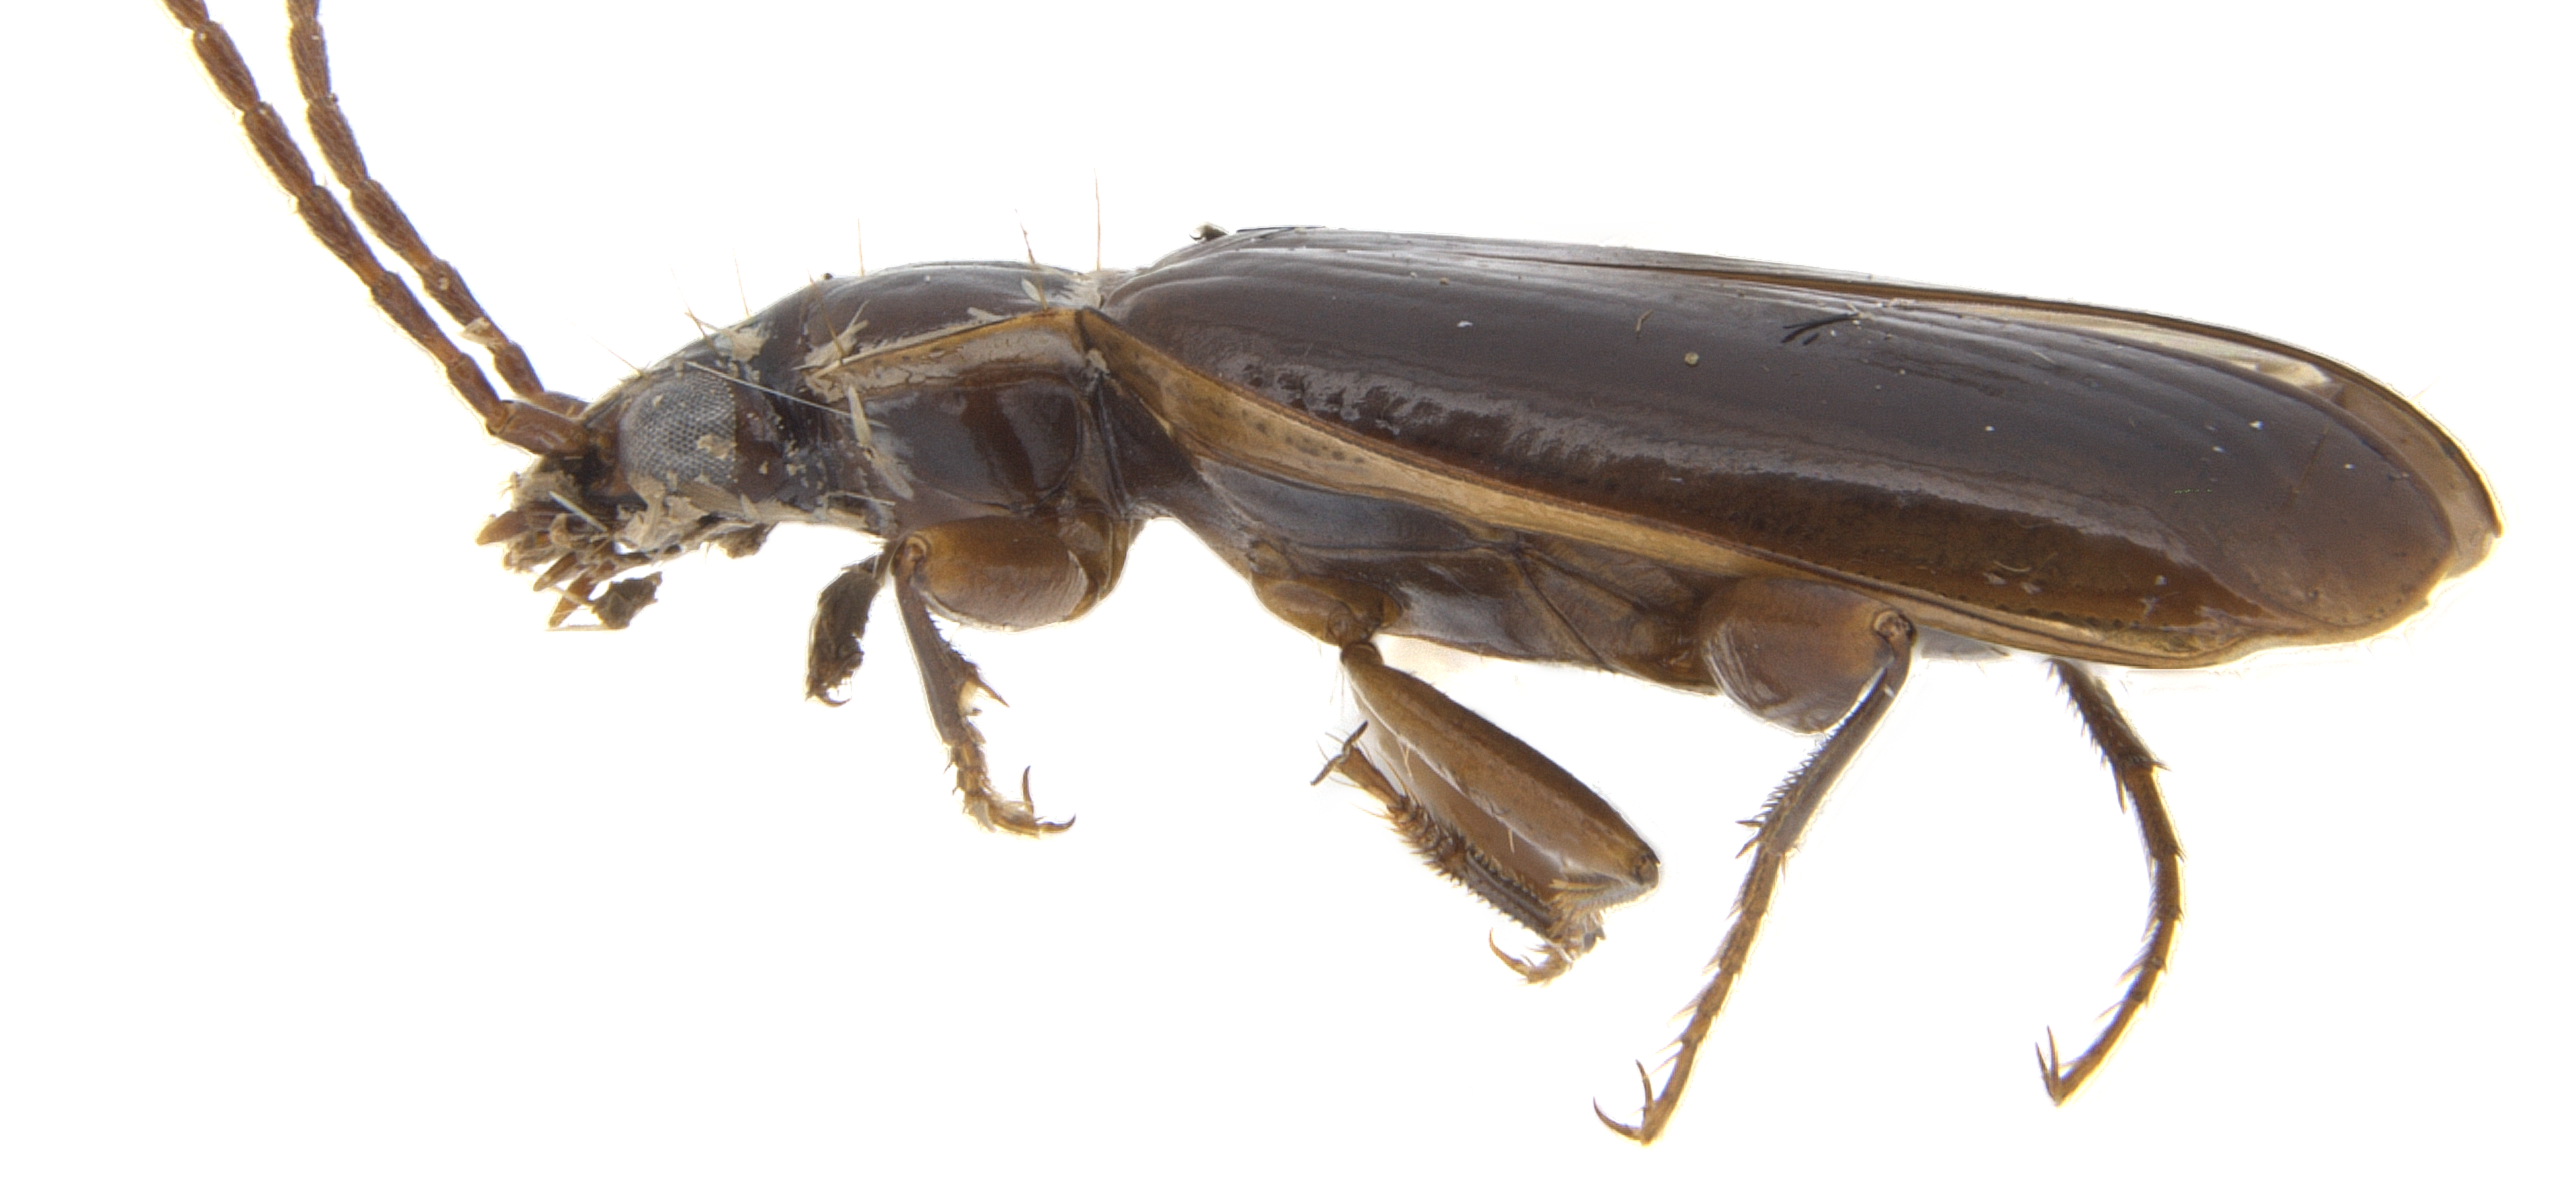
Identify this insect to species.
Omalodera limbata (also Aemalodera limbata)
